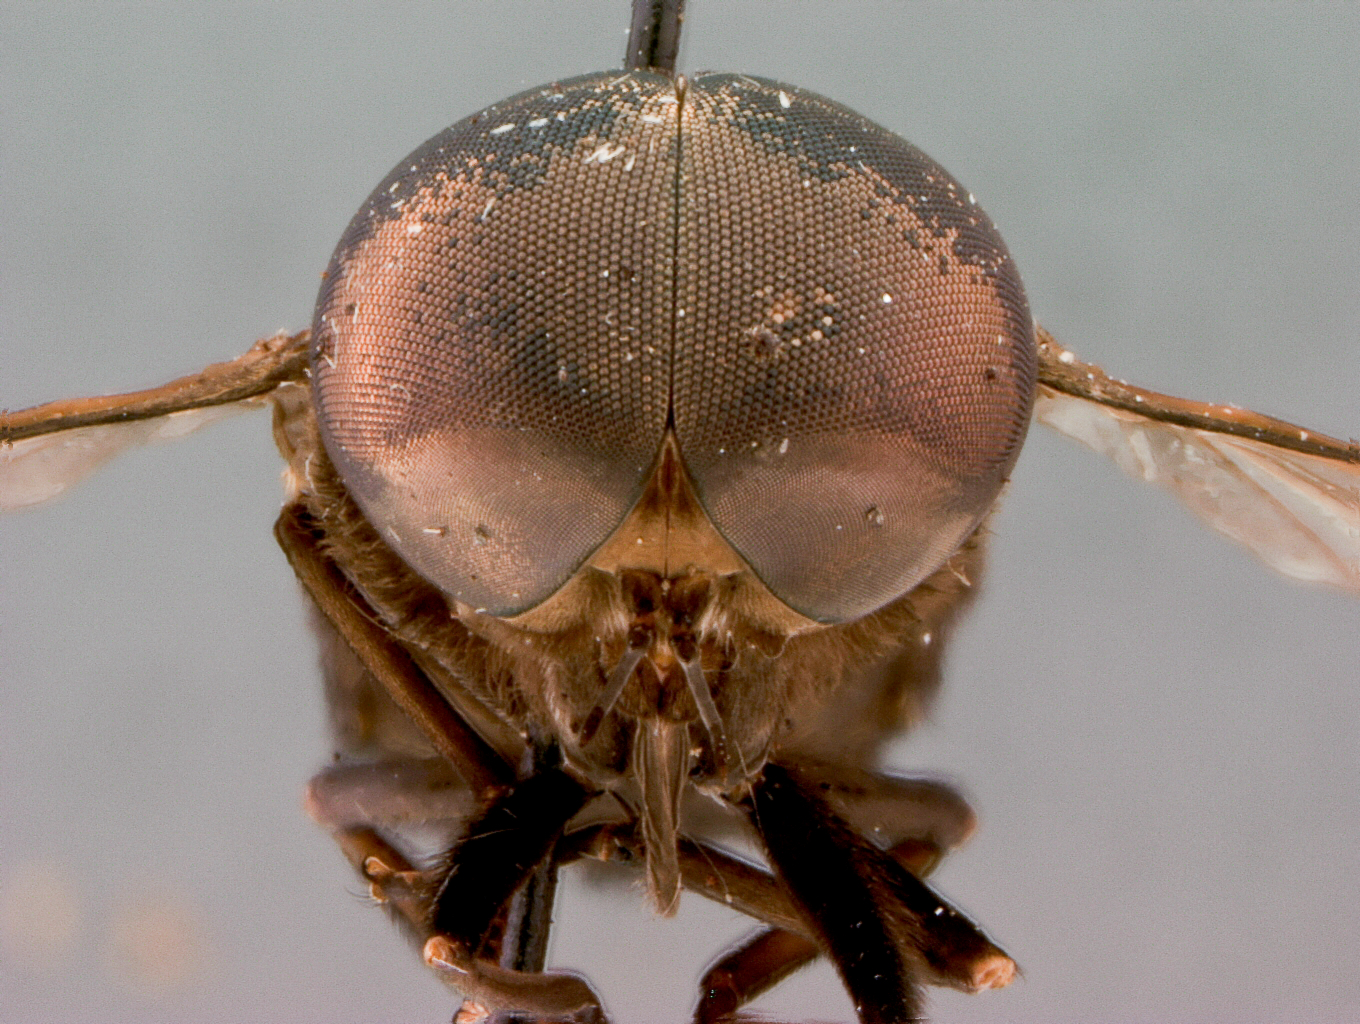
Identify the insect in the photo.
Tabanus pellus
